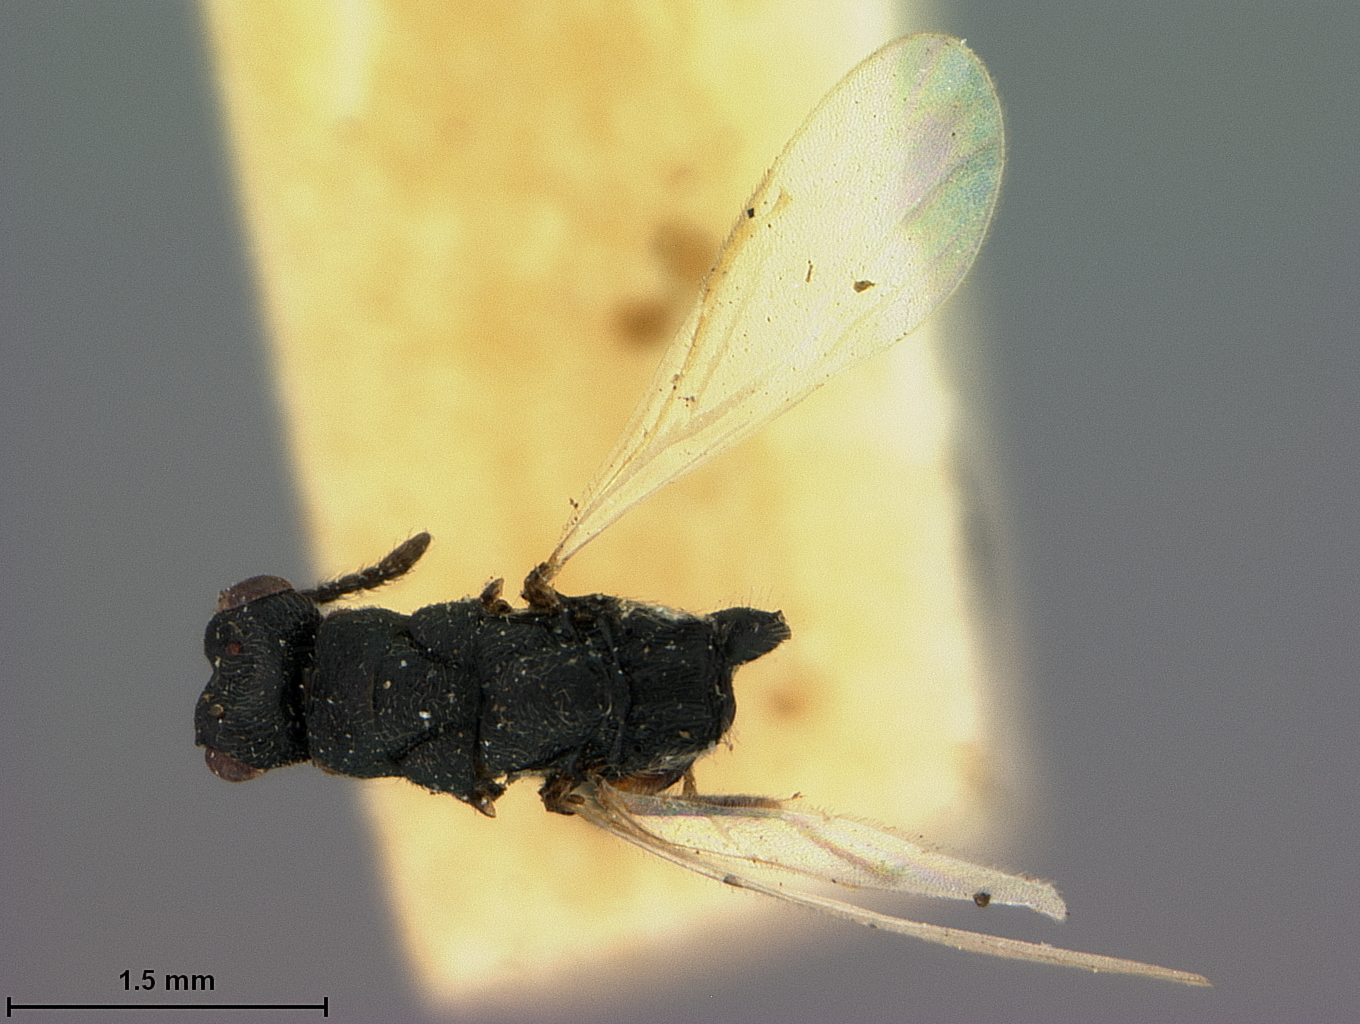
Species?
Isosomorpha europae
